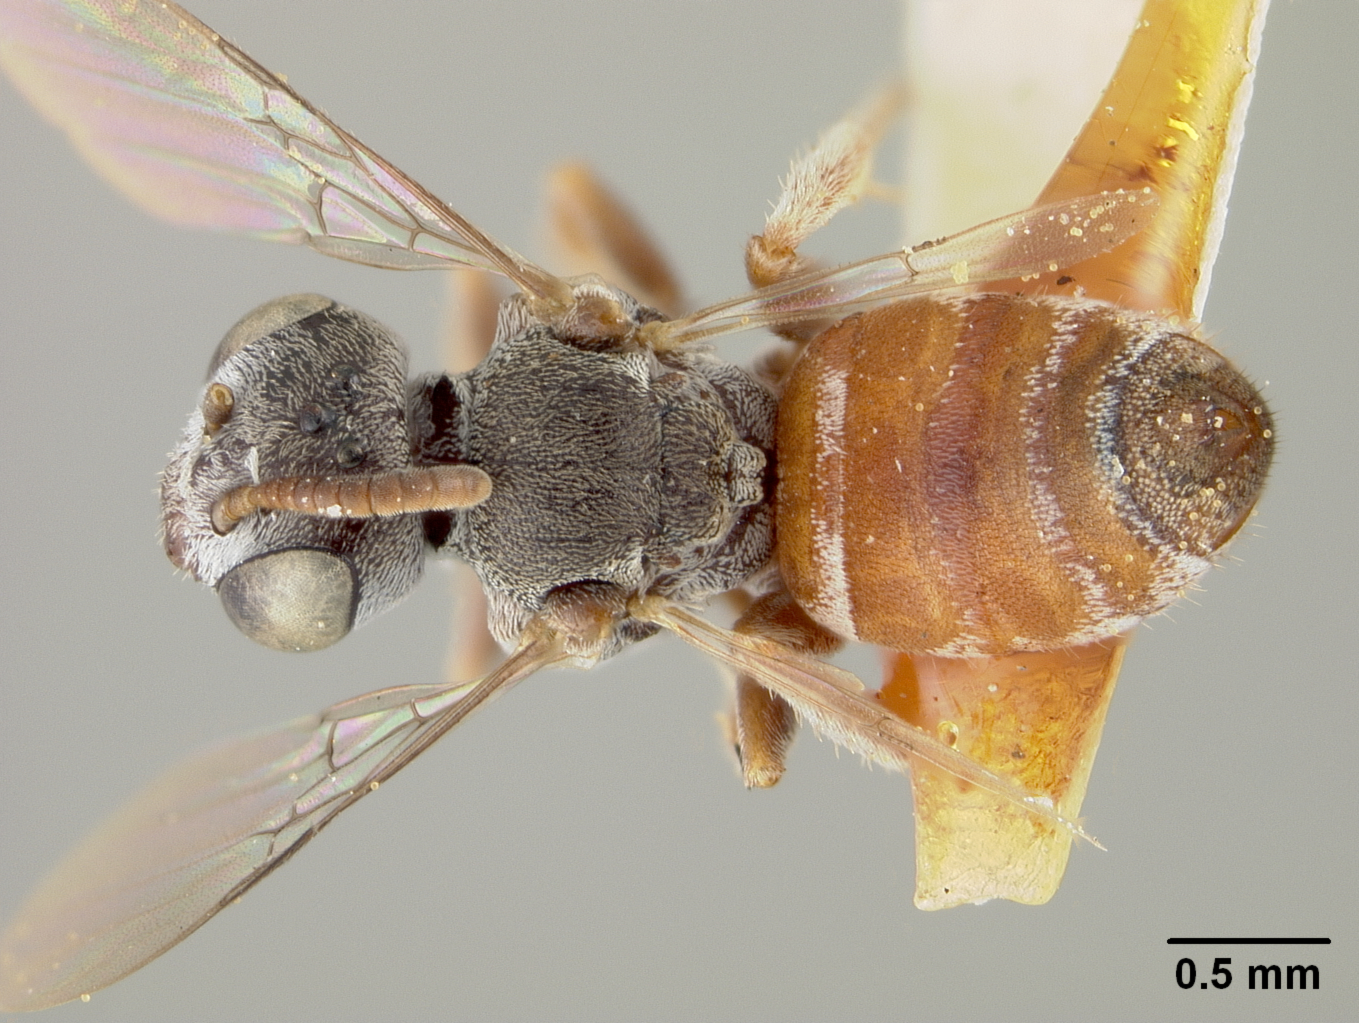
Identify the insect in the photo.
Phileremulus cockerelli
